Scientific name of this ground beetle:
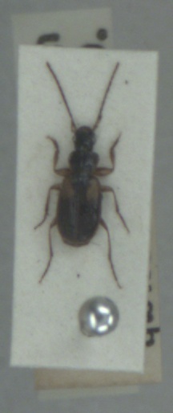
Badister sodalis
